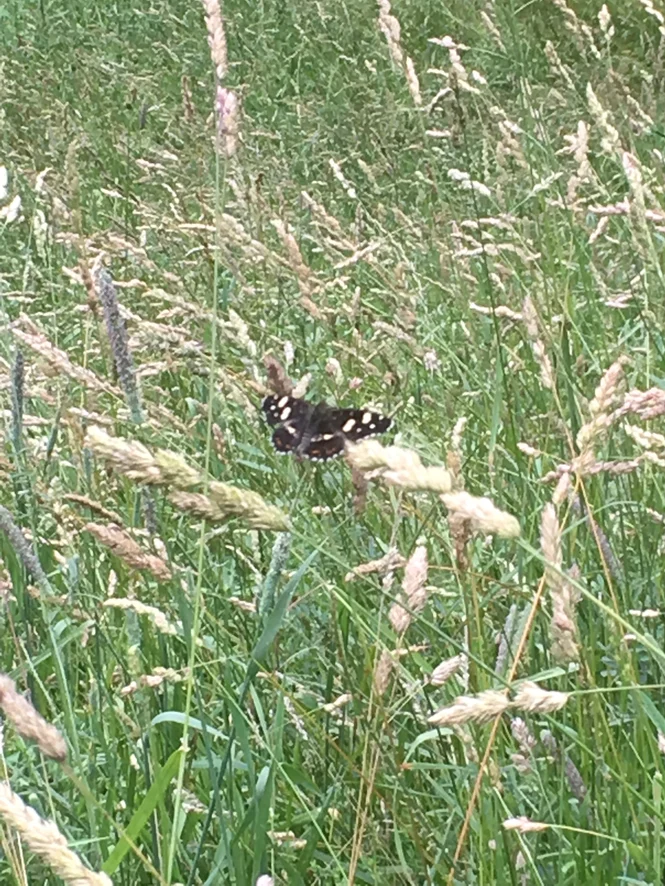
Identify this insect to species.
Araschnia levana
